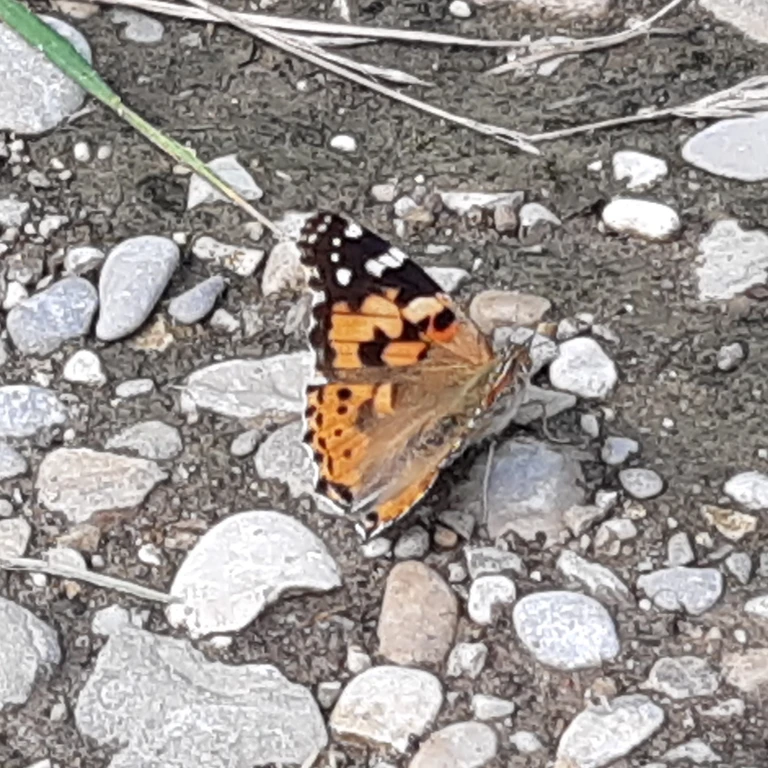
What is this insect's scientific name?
Vanessa cardui
